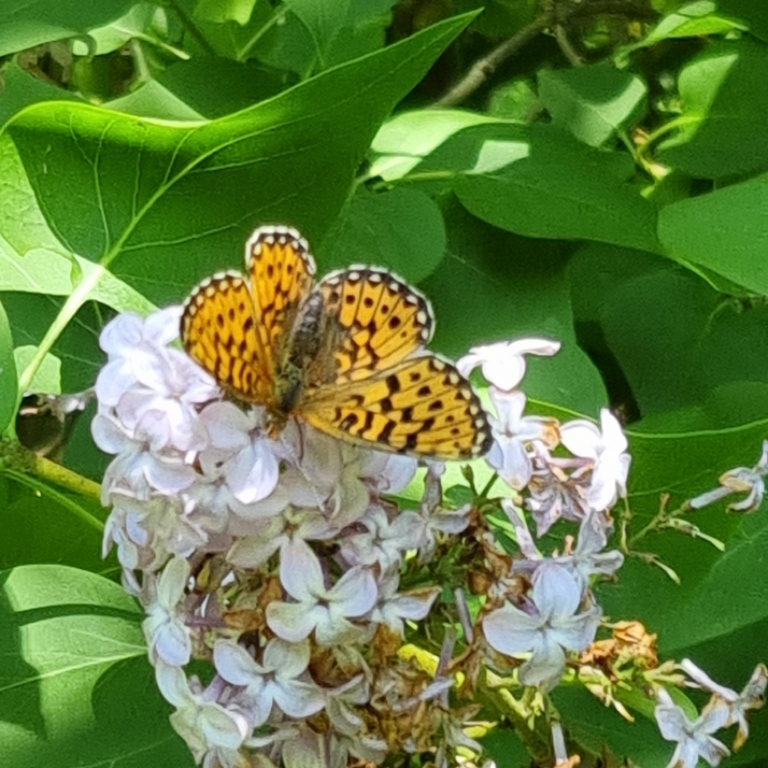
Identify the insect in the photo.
Boloria euphrosyne (also Clossiana euphrosyne)
